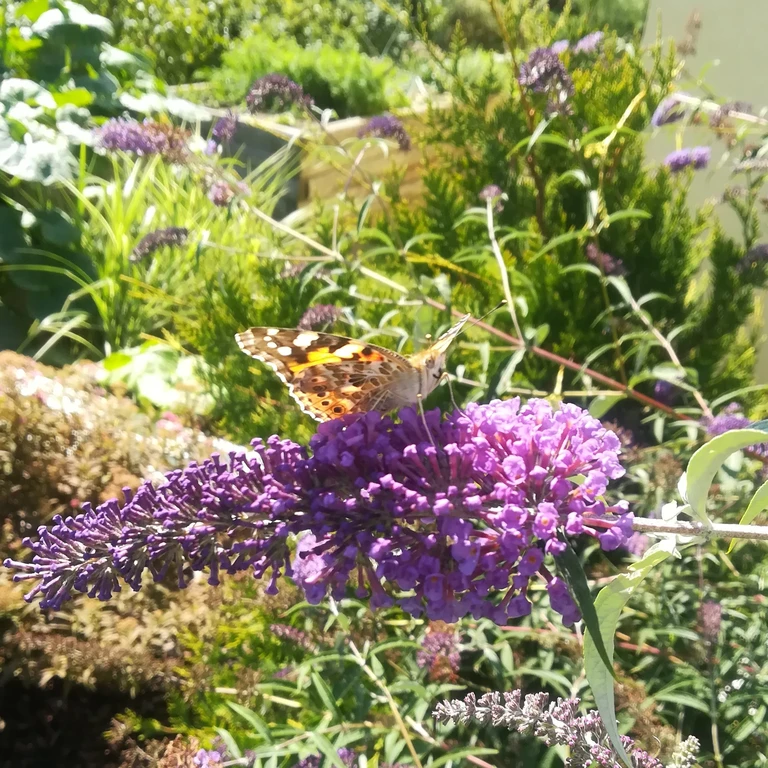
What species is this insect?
Vanessa cardui
